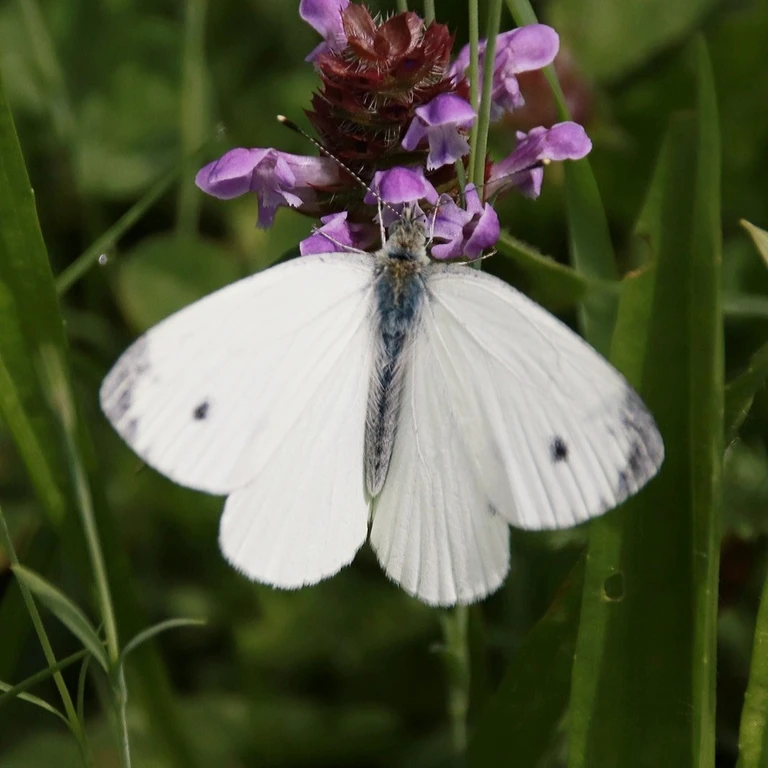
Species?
Pieris napi
